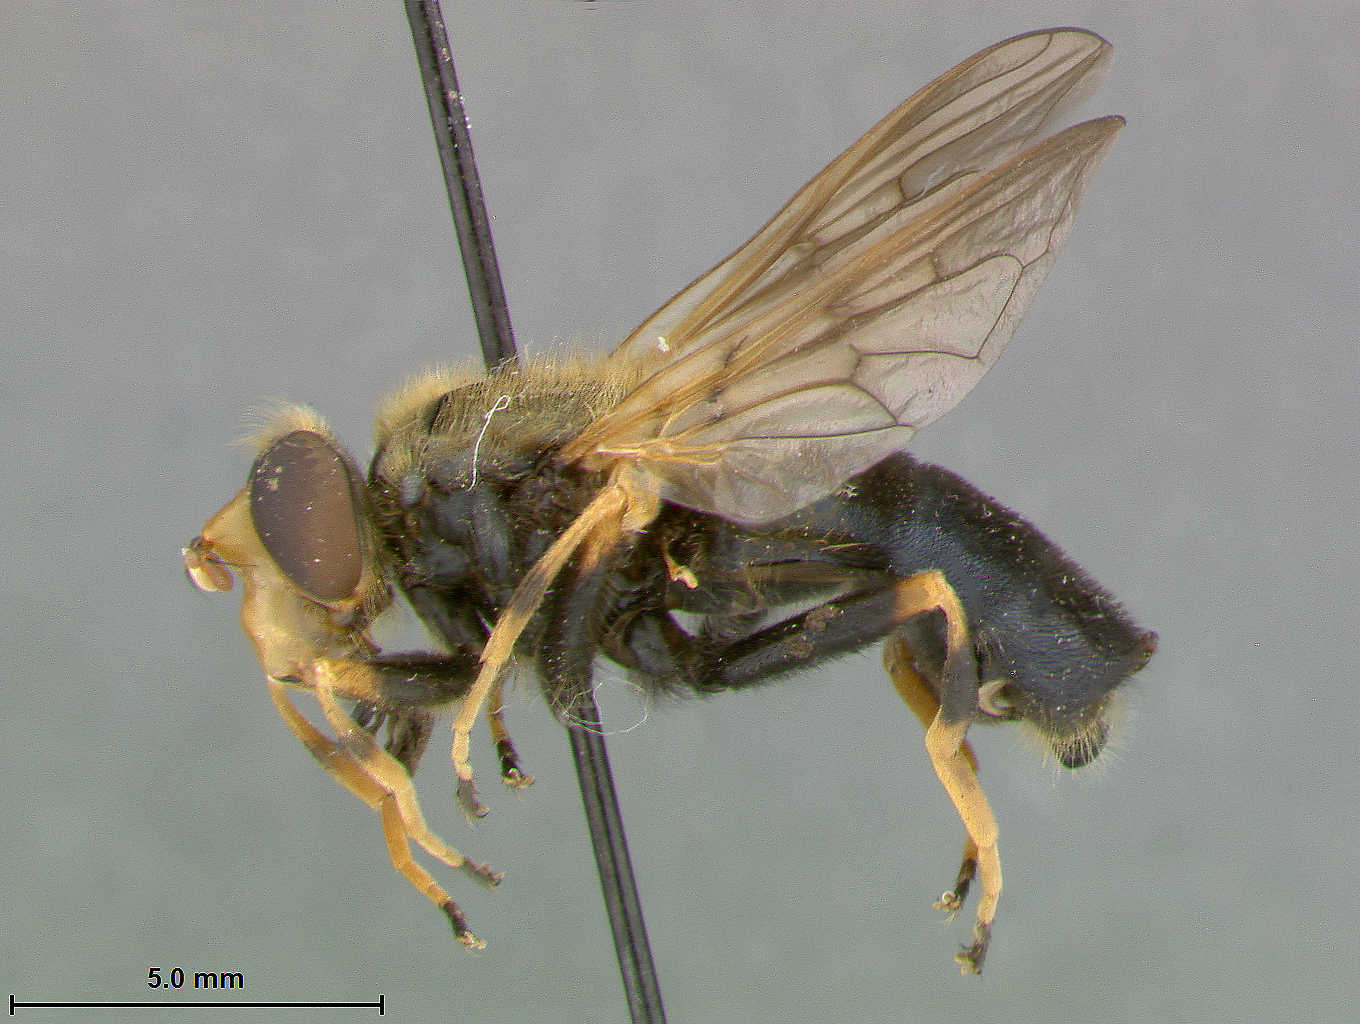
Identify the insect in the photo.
Cynorhina armillata
